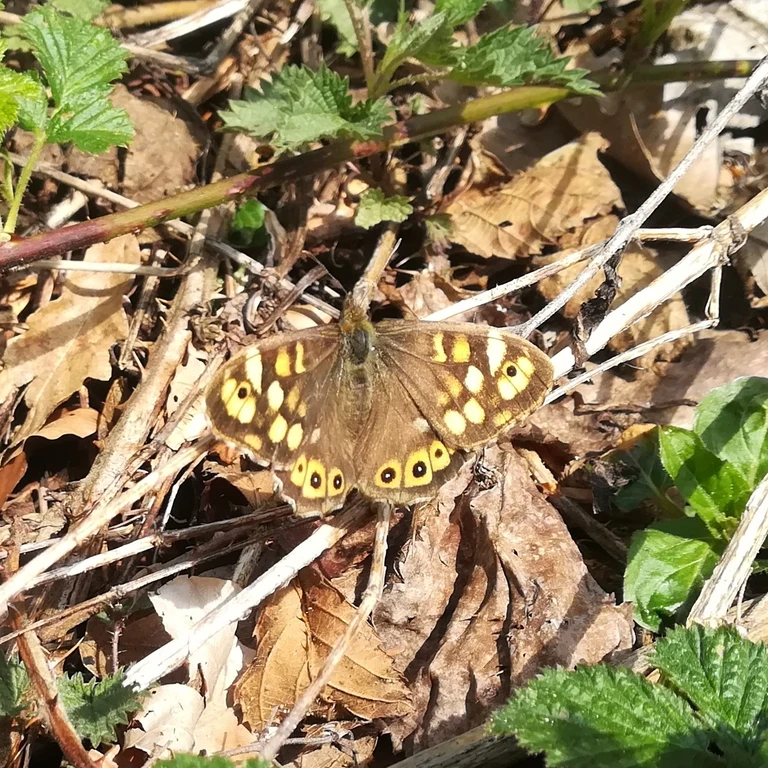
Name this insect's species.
Pararge aegeria
